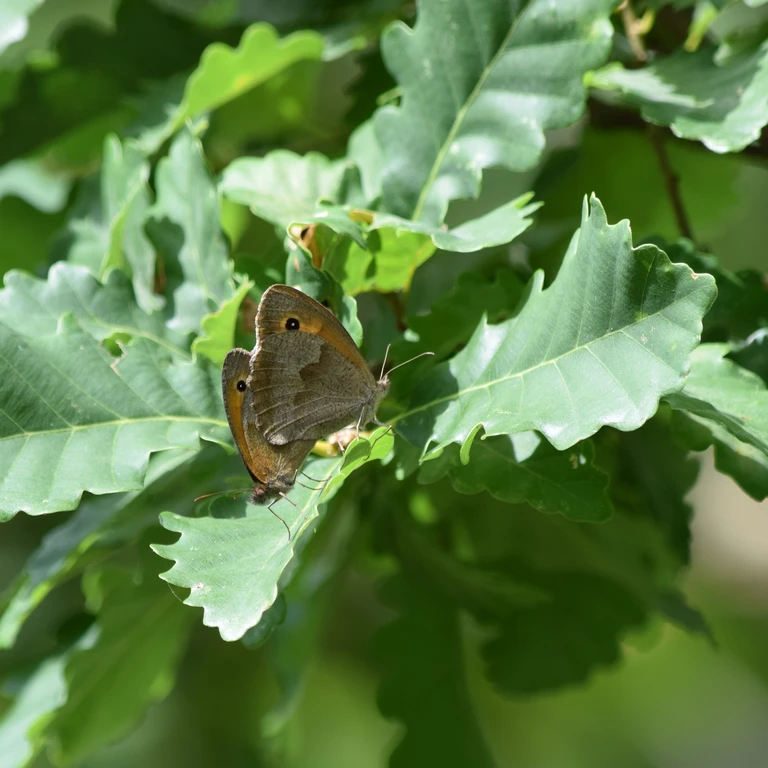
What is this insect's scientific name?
Maniola jurtina
